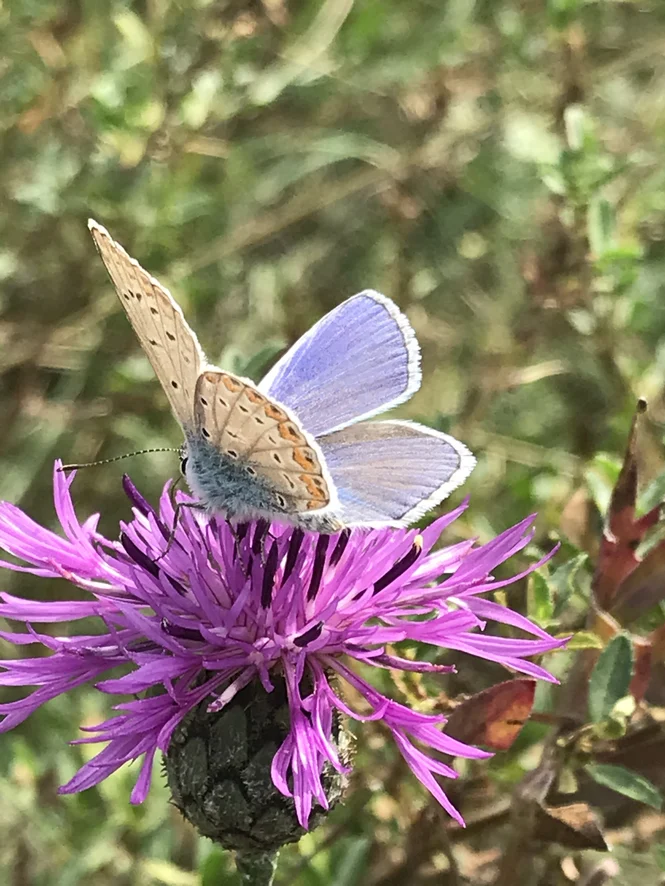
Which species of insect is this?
Polyommatus icarus
